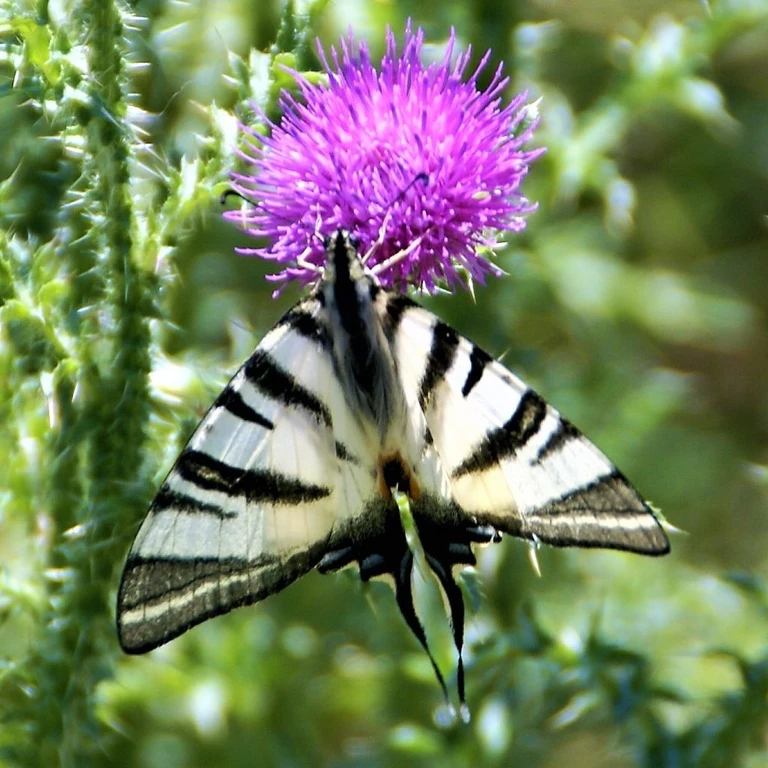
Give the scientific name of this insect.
Iphiclides podalirius
